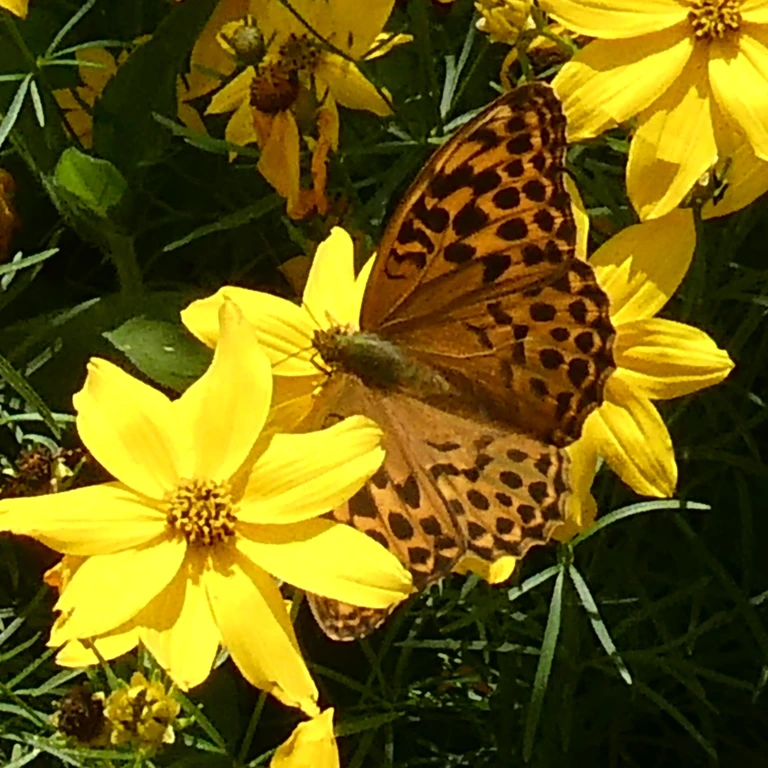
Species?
Argynnis paphia
